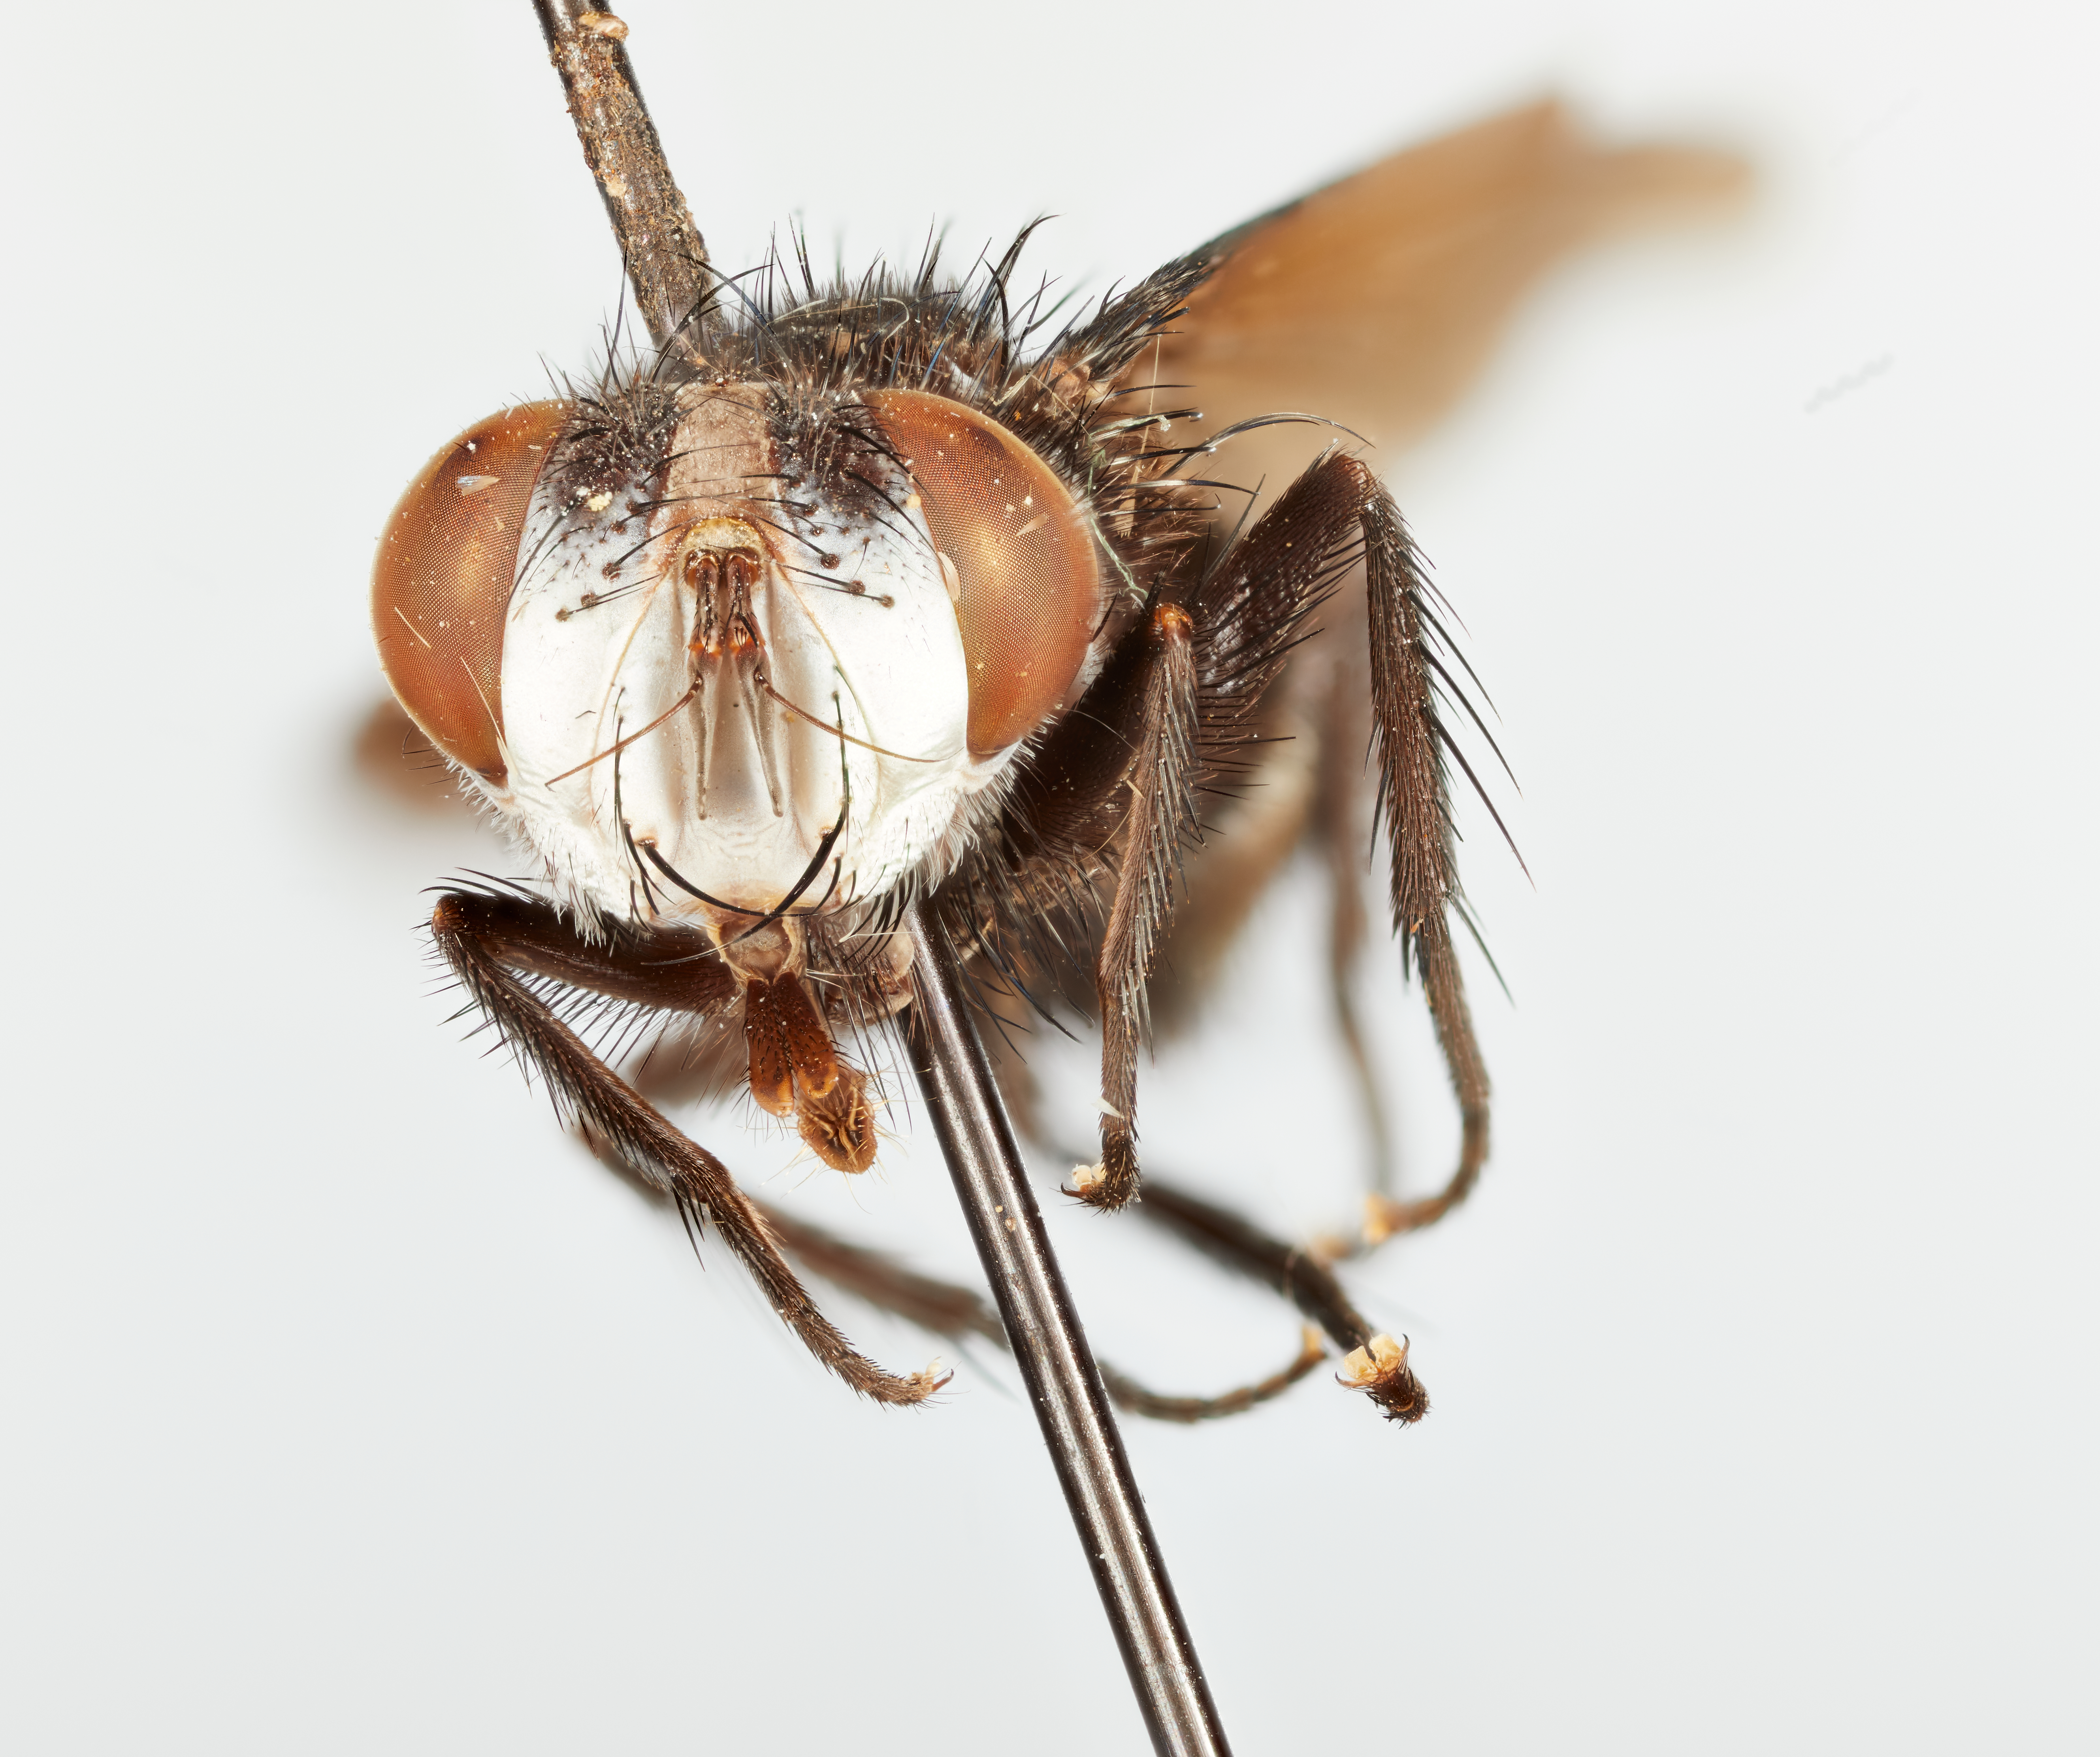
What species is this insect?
Belvosia nigrifrons
